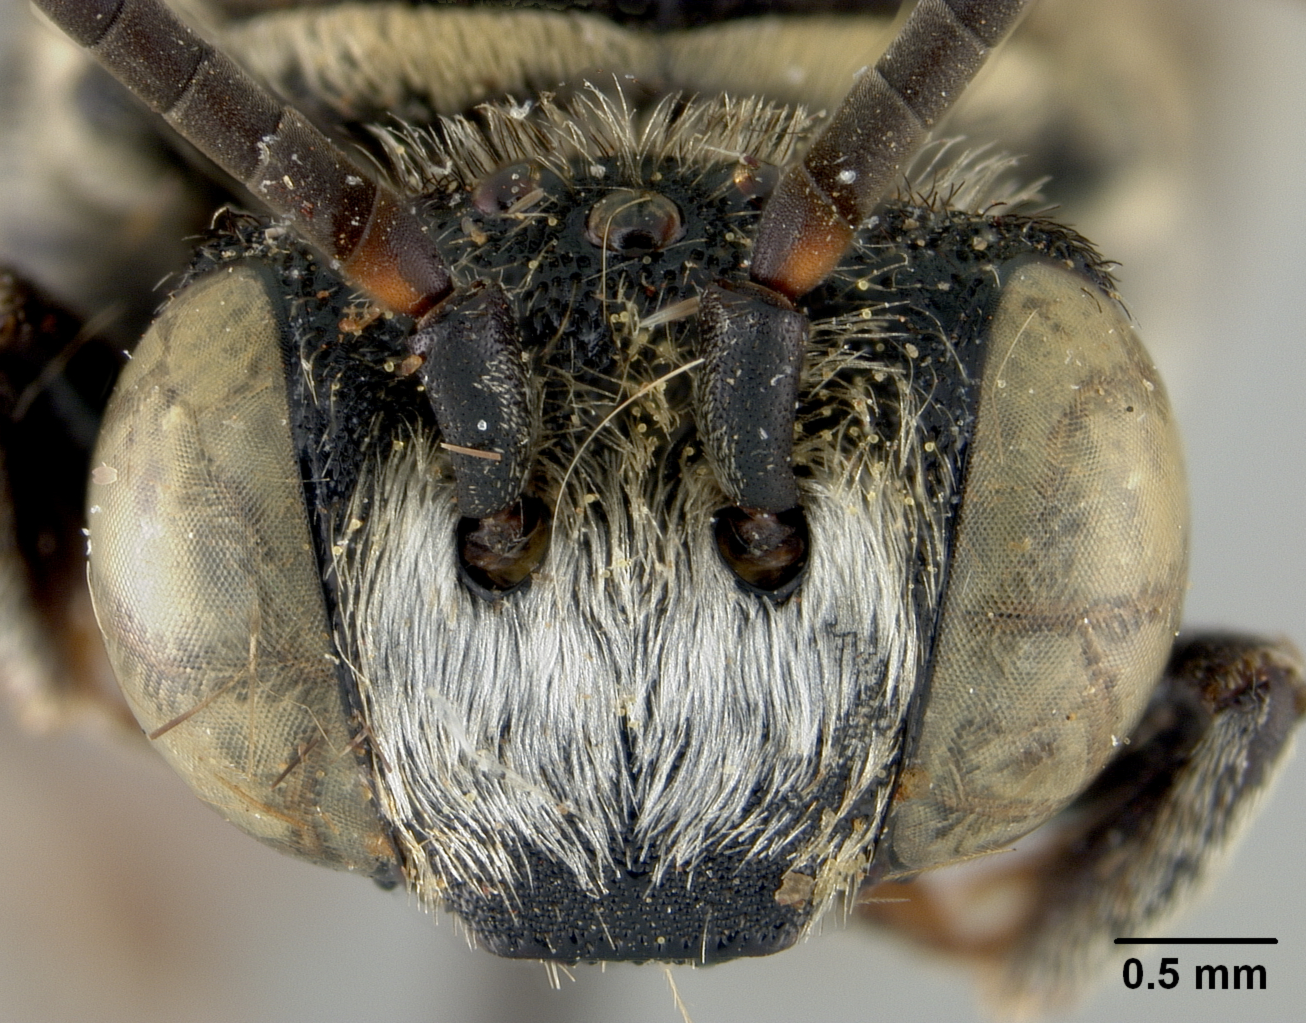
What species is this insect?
Triepeolus antiguensis
